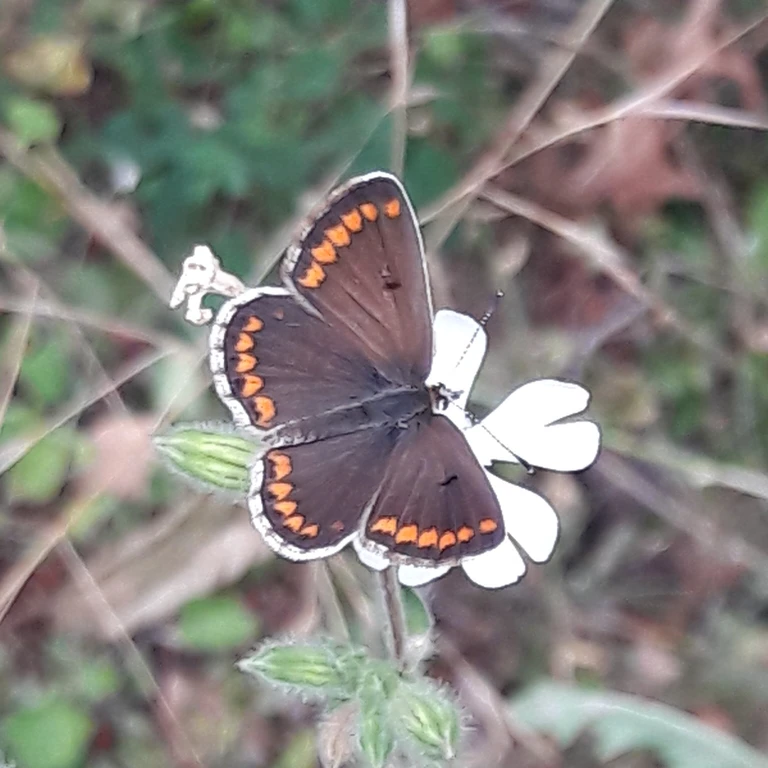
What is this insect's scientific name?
Aricia agestis/artaxerxes
